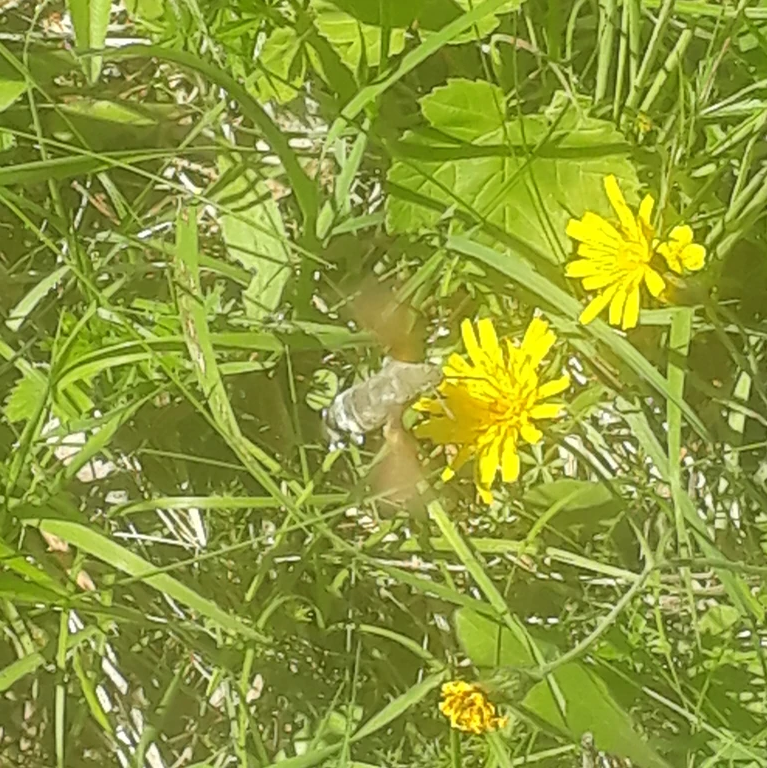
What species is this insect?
Macroglossum stellatarum
